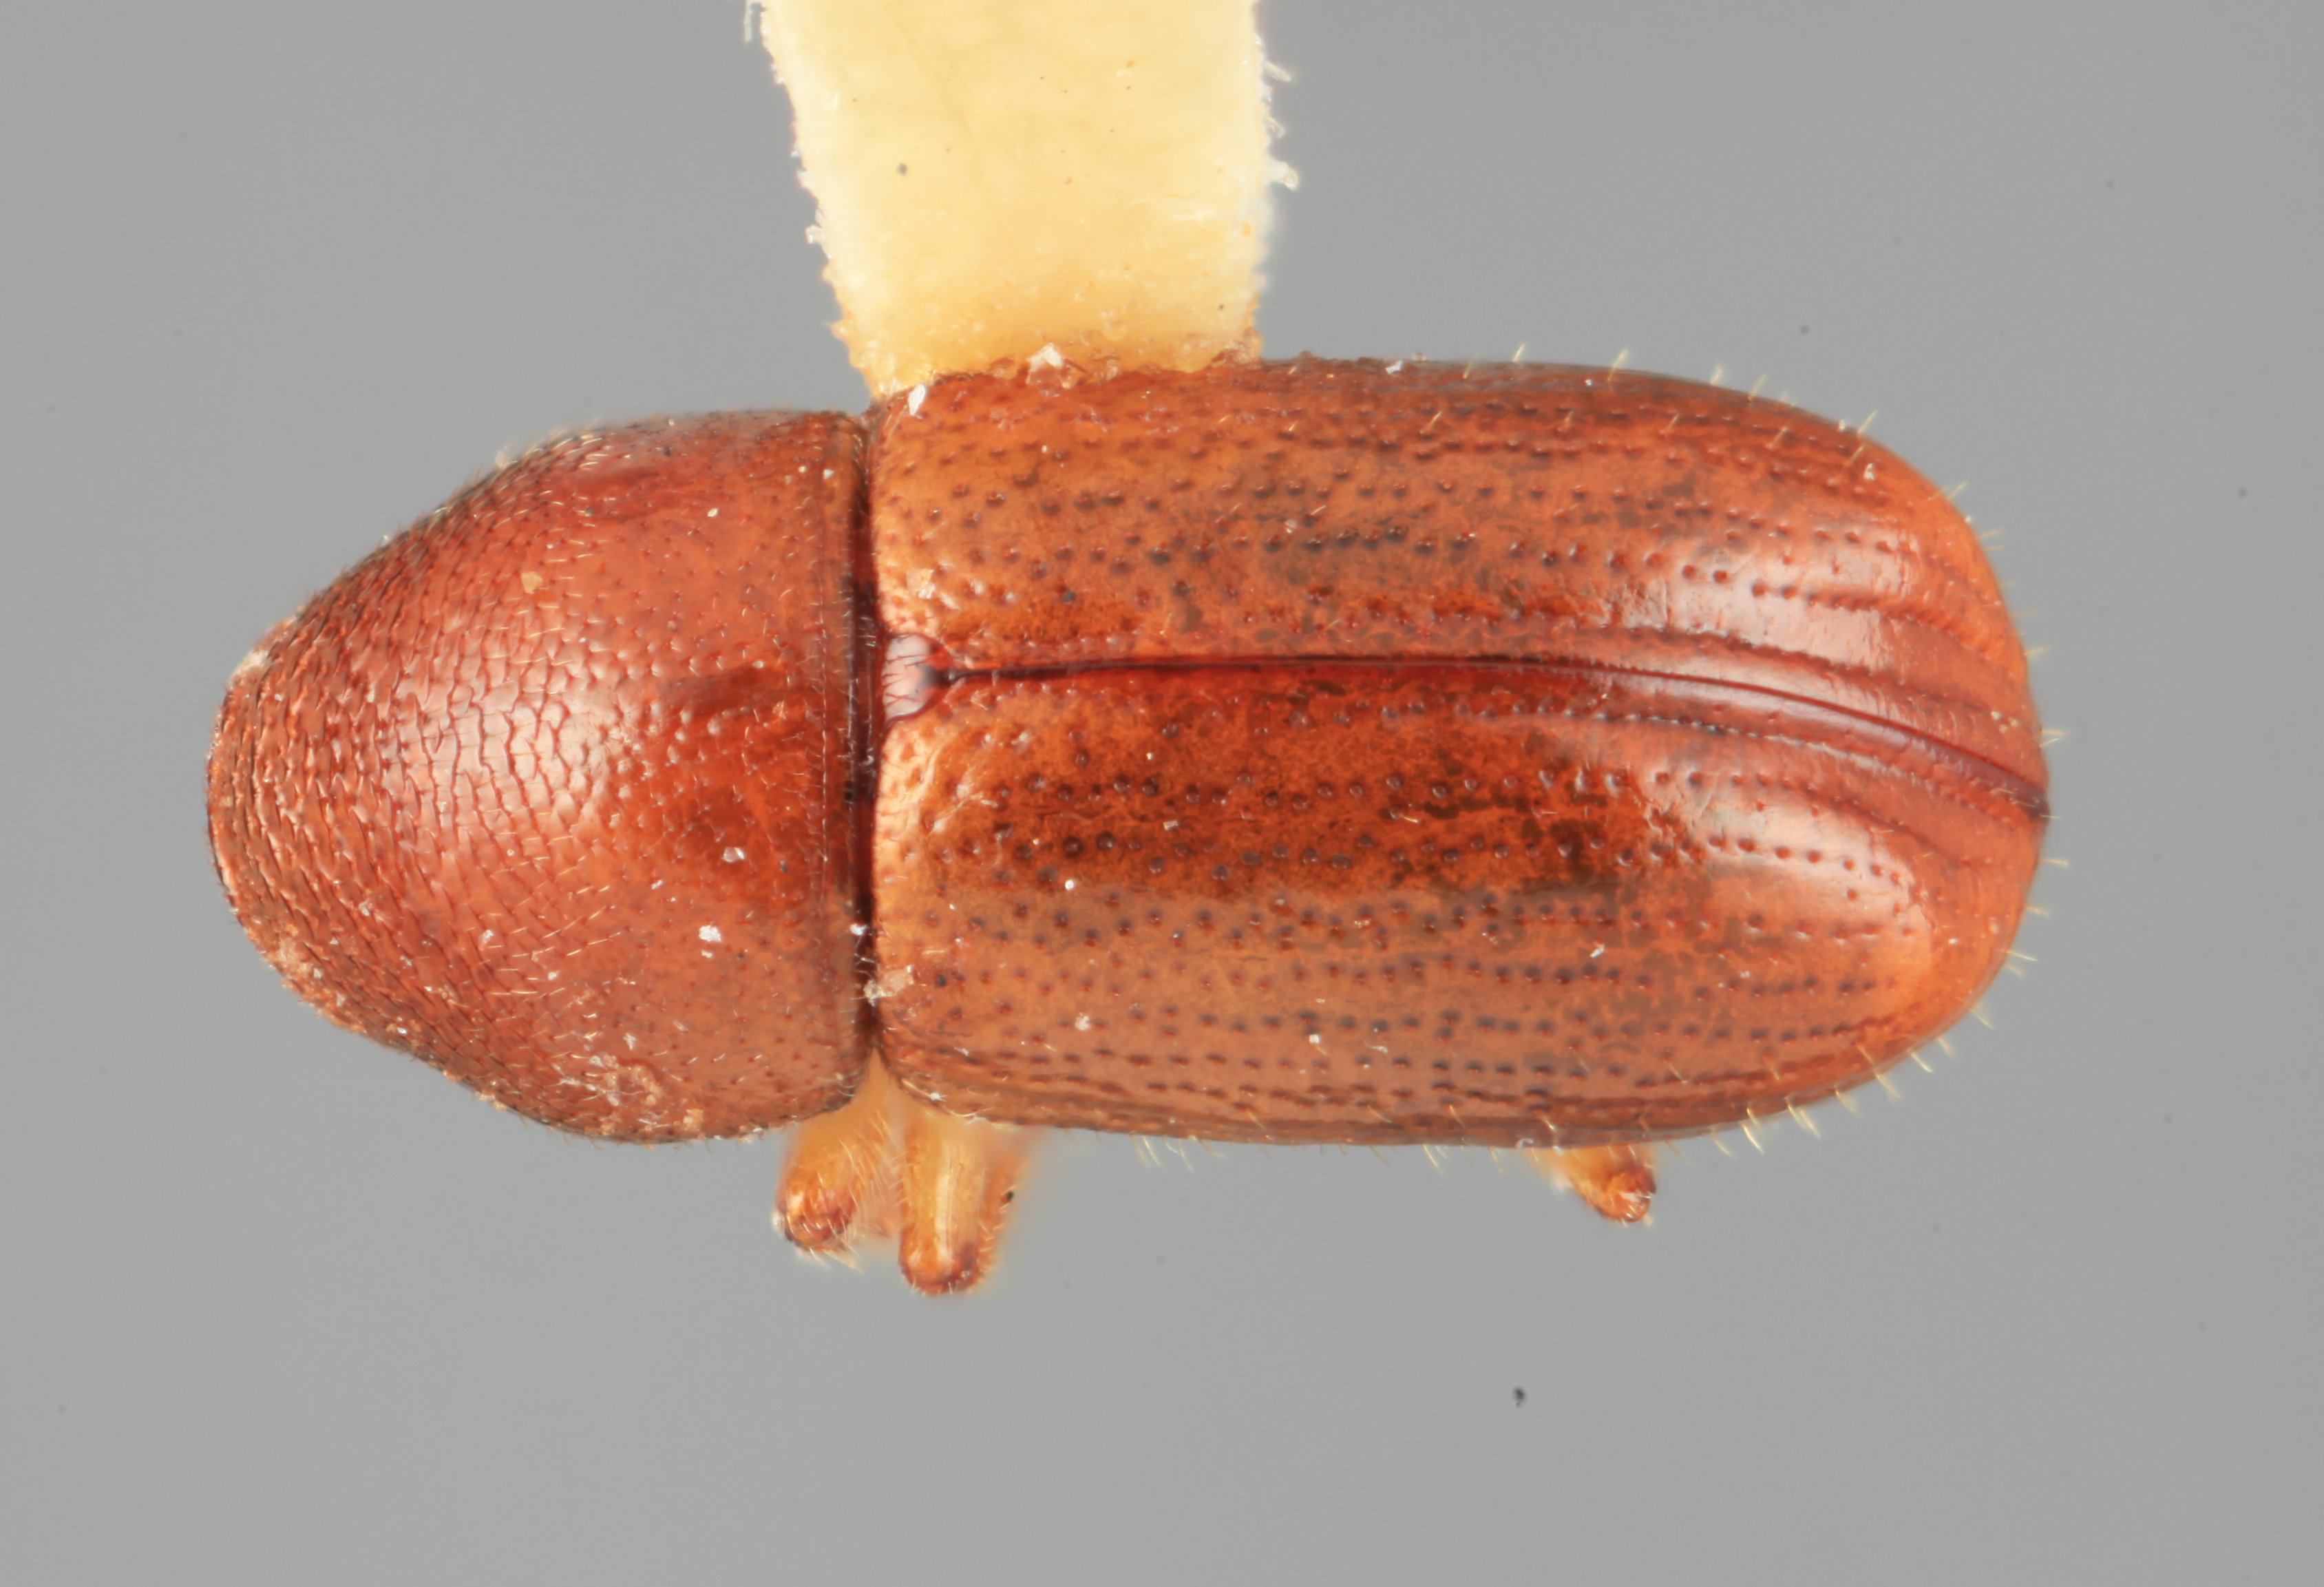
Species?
Thamnophthorus impensus
